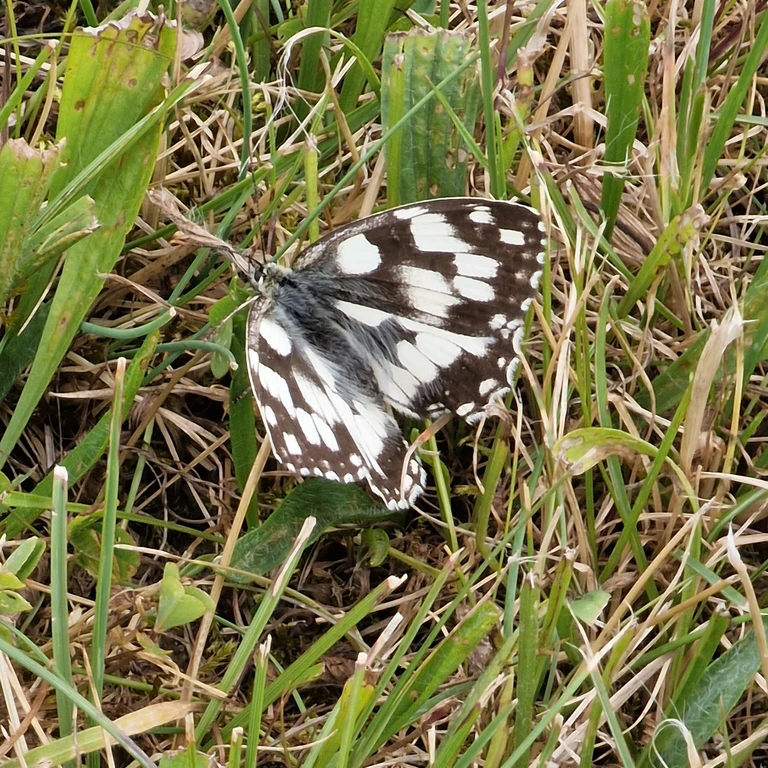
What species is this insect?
Melanargia galathea
